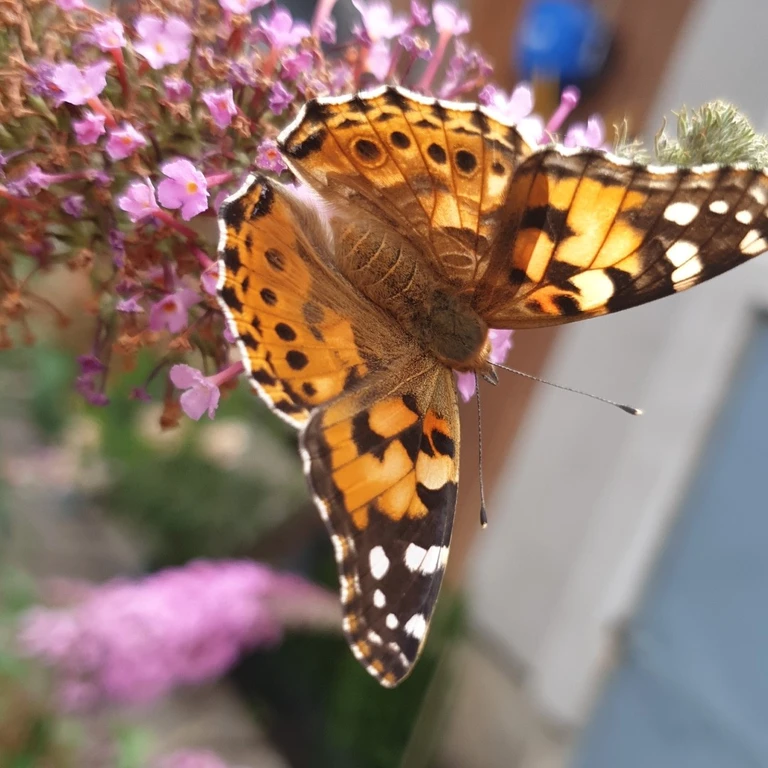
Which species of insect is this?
Vanessa cardui
